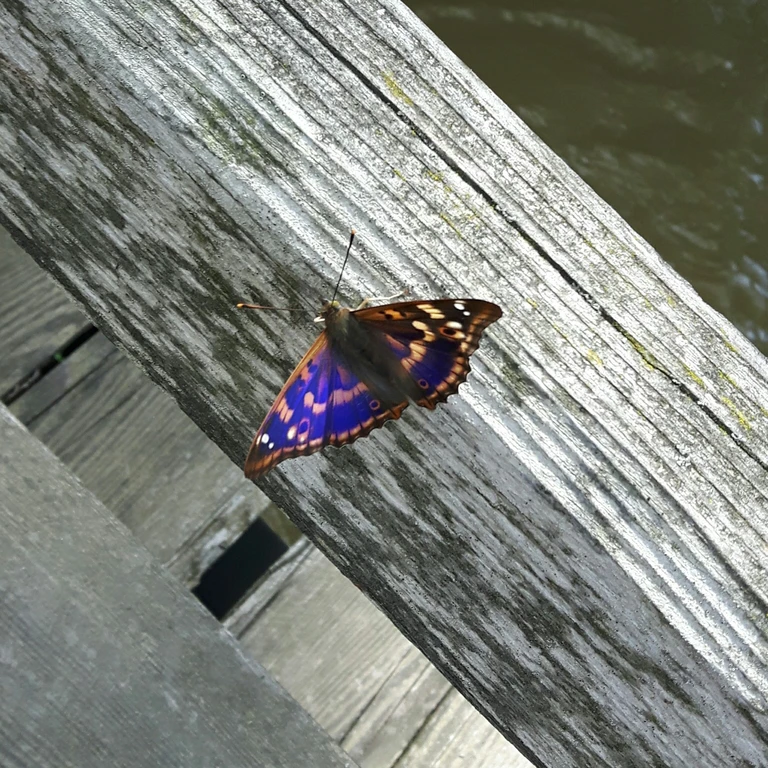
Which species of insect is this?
Apatura ilia
